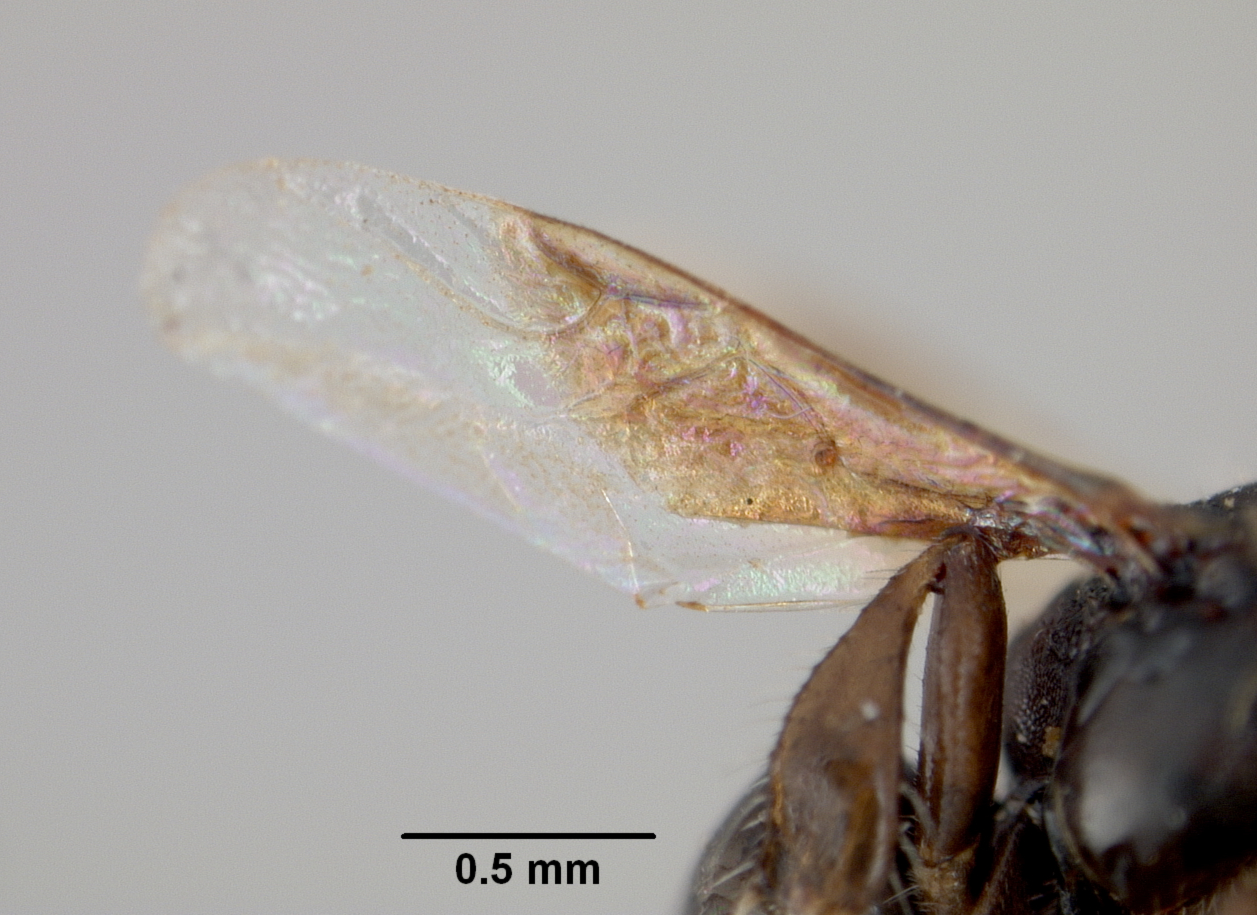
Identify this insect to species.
Trigona townsendi
